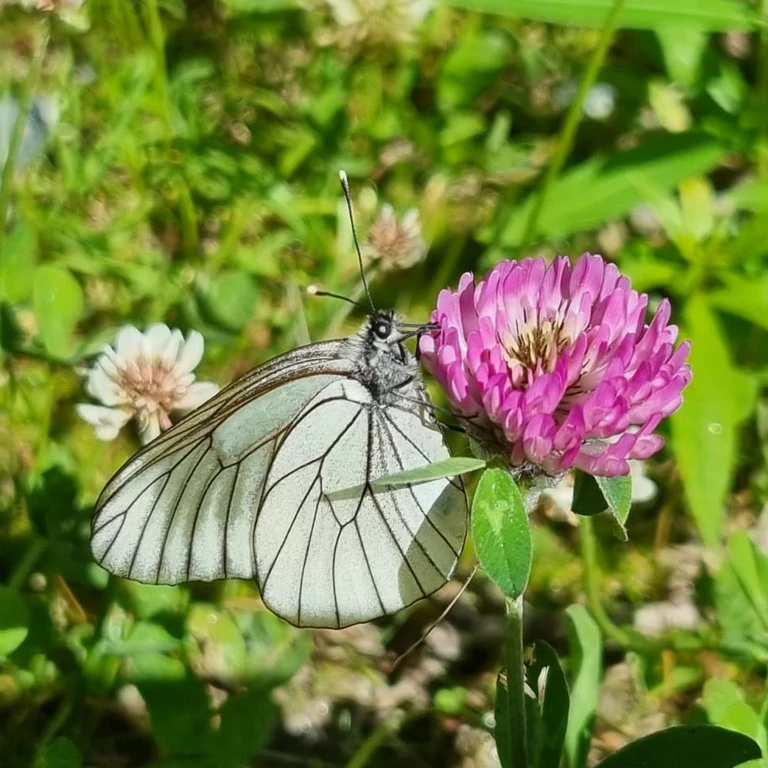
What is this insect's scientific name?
Aporia crataegi
